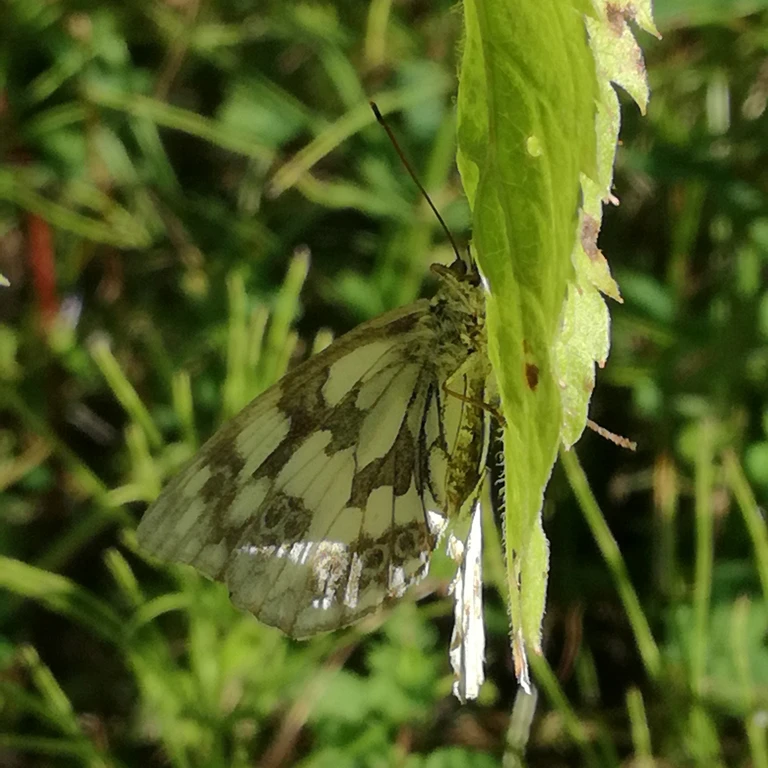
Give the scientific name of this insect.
Melanargia galathea
